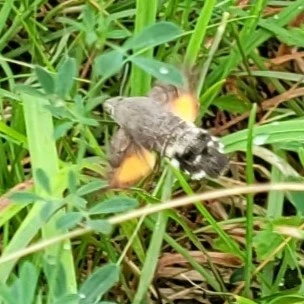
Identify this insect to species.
Macroglossum stellatarum
